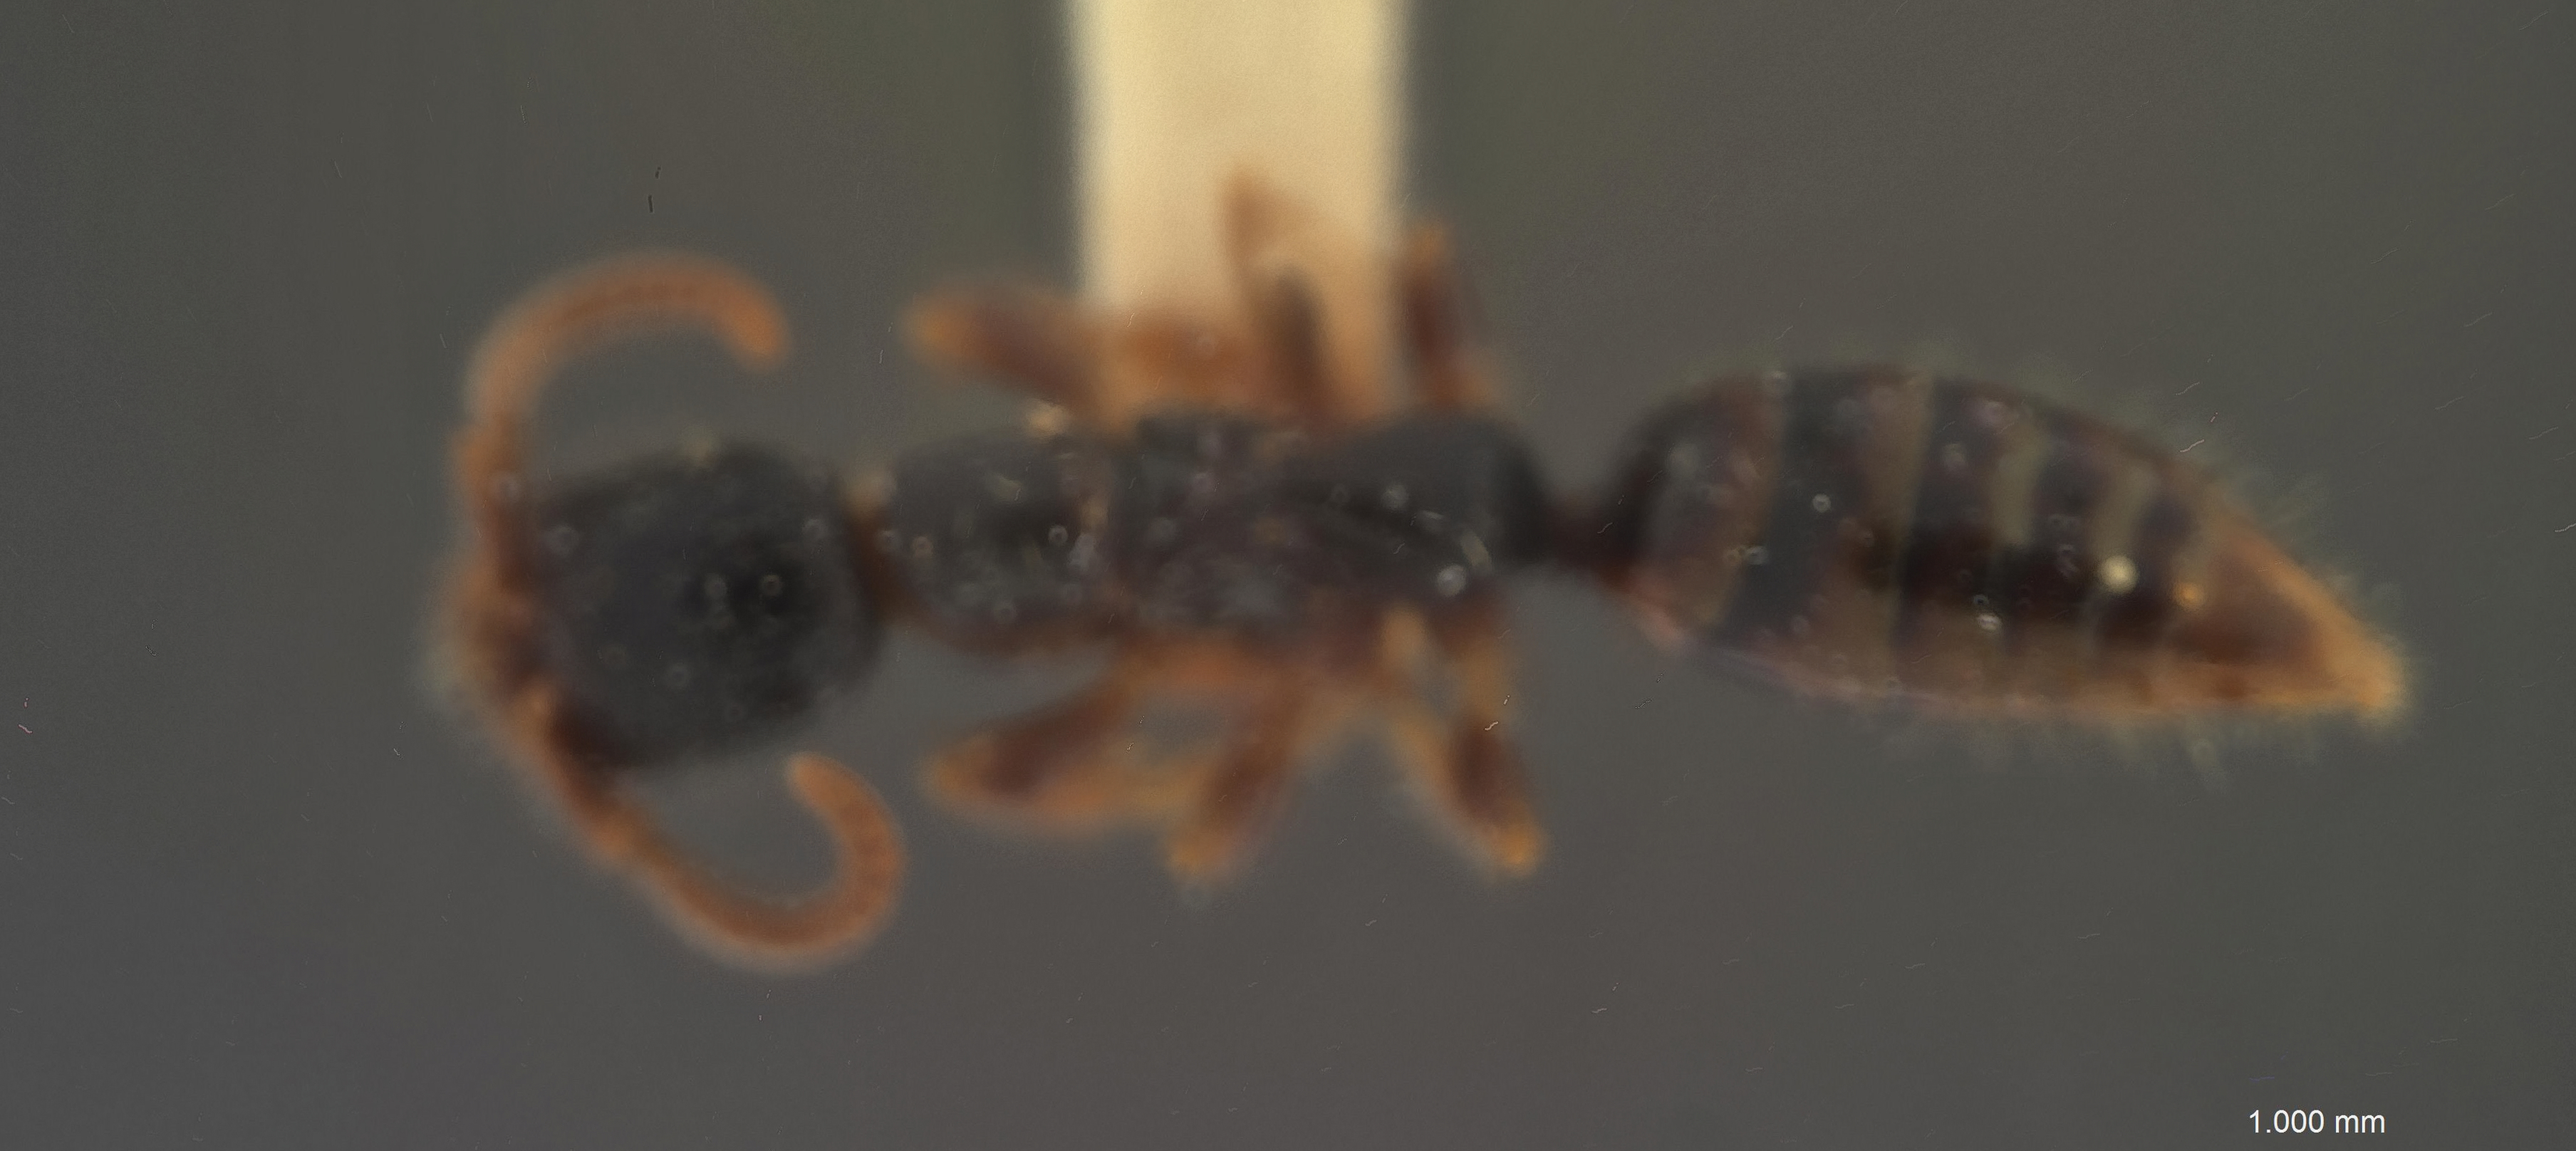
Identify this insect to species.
Pristocera puncticeps
